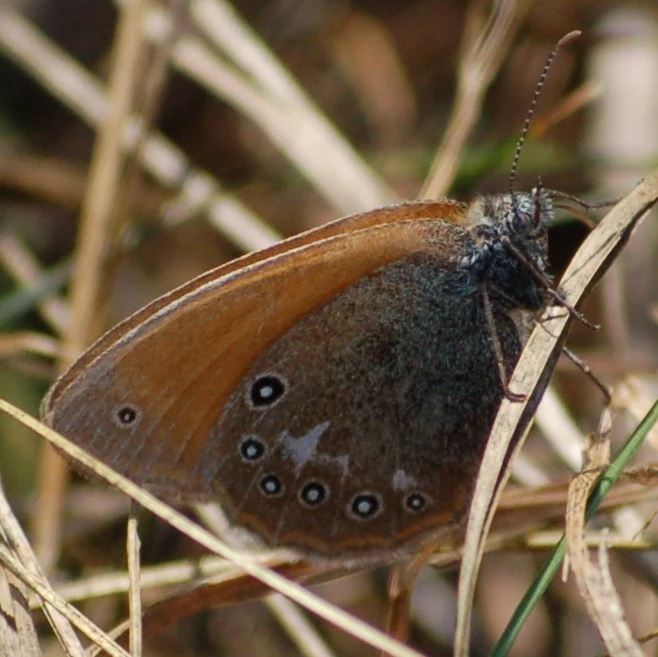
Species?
Coenonympha glycerion (also Coenonympha iphis)
